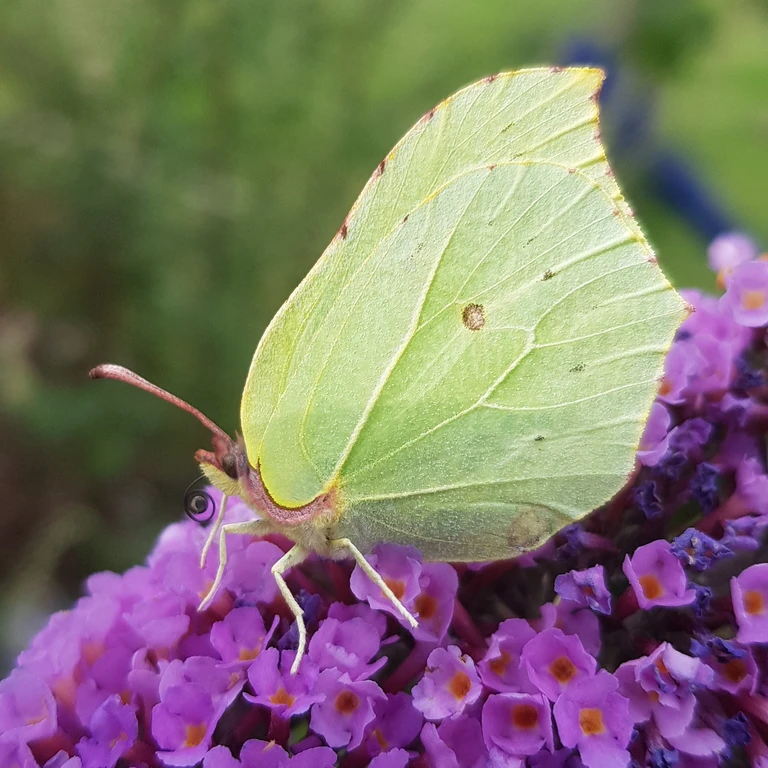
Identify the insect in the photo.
Gonepteryx rhamni
